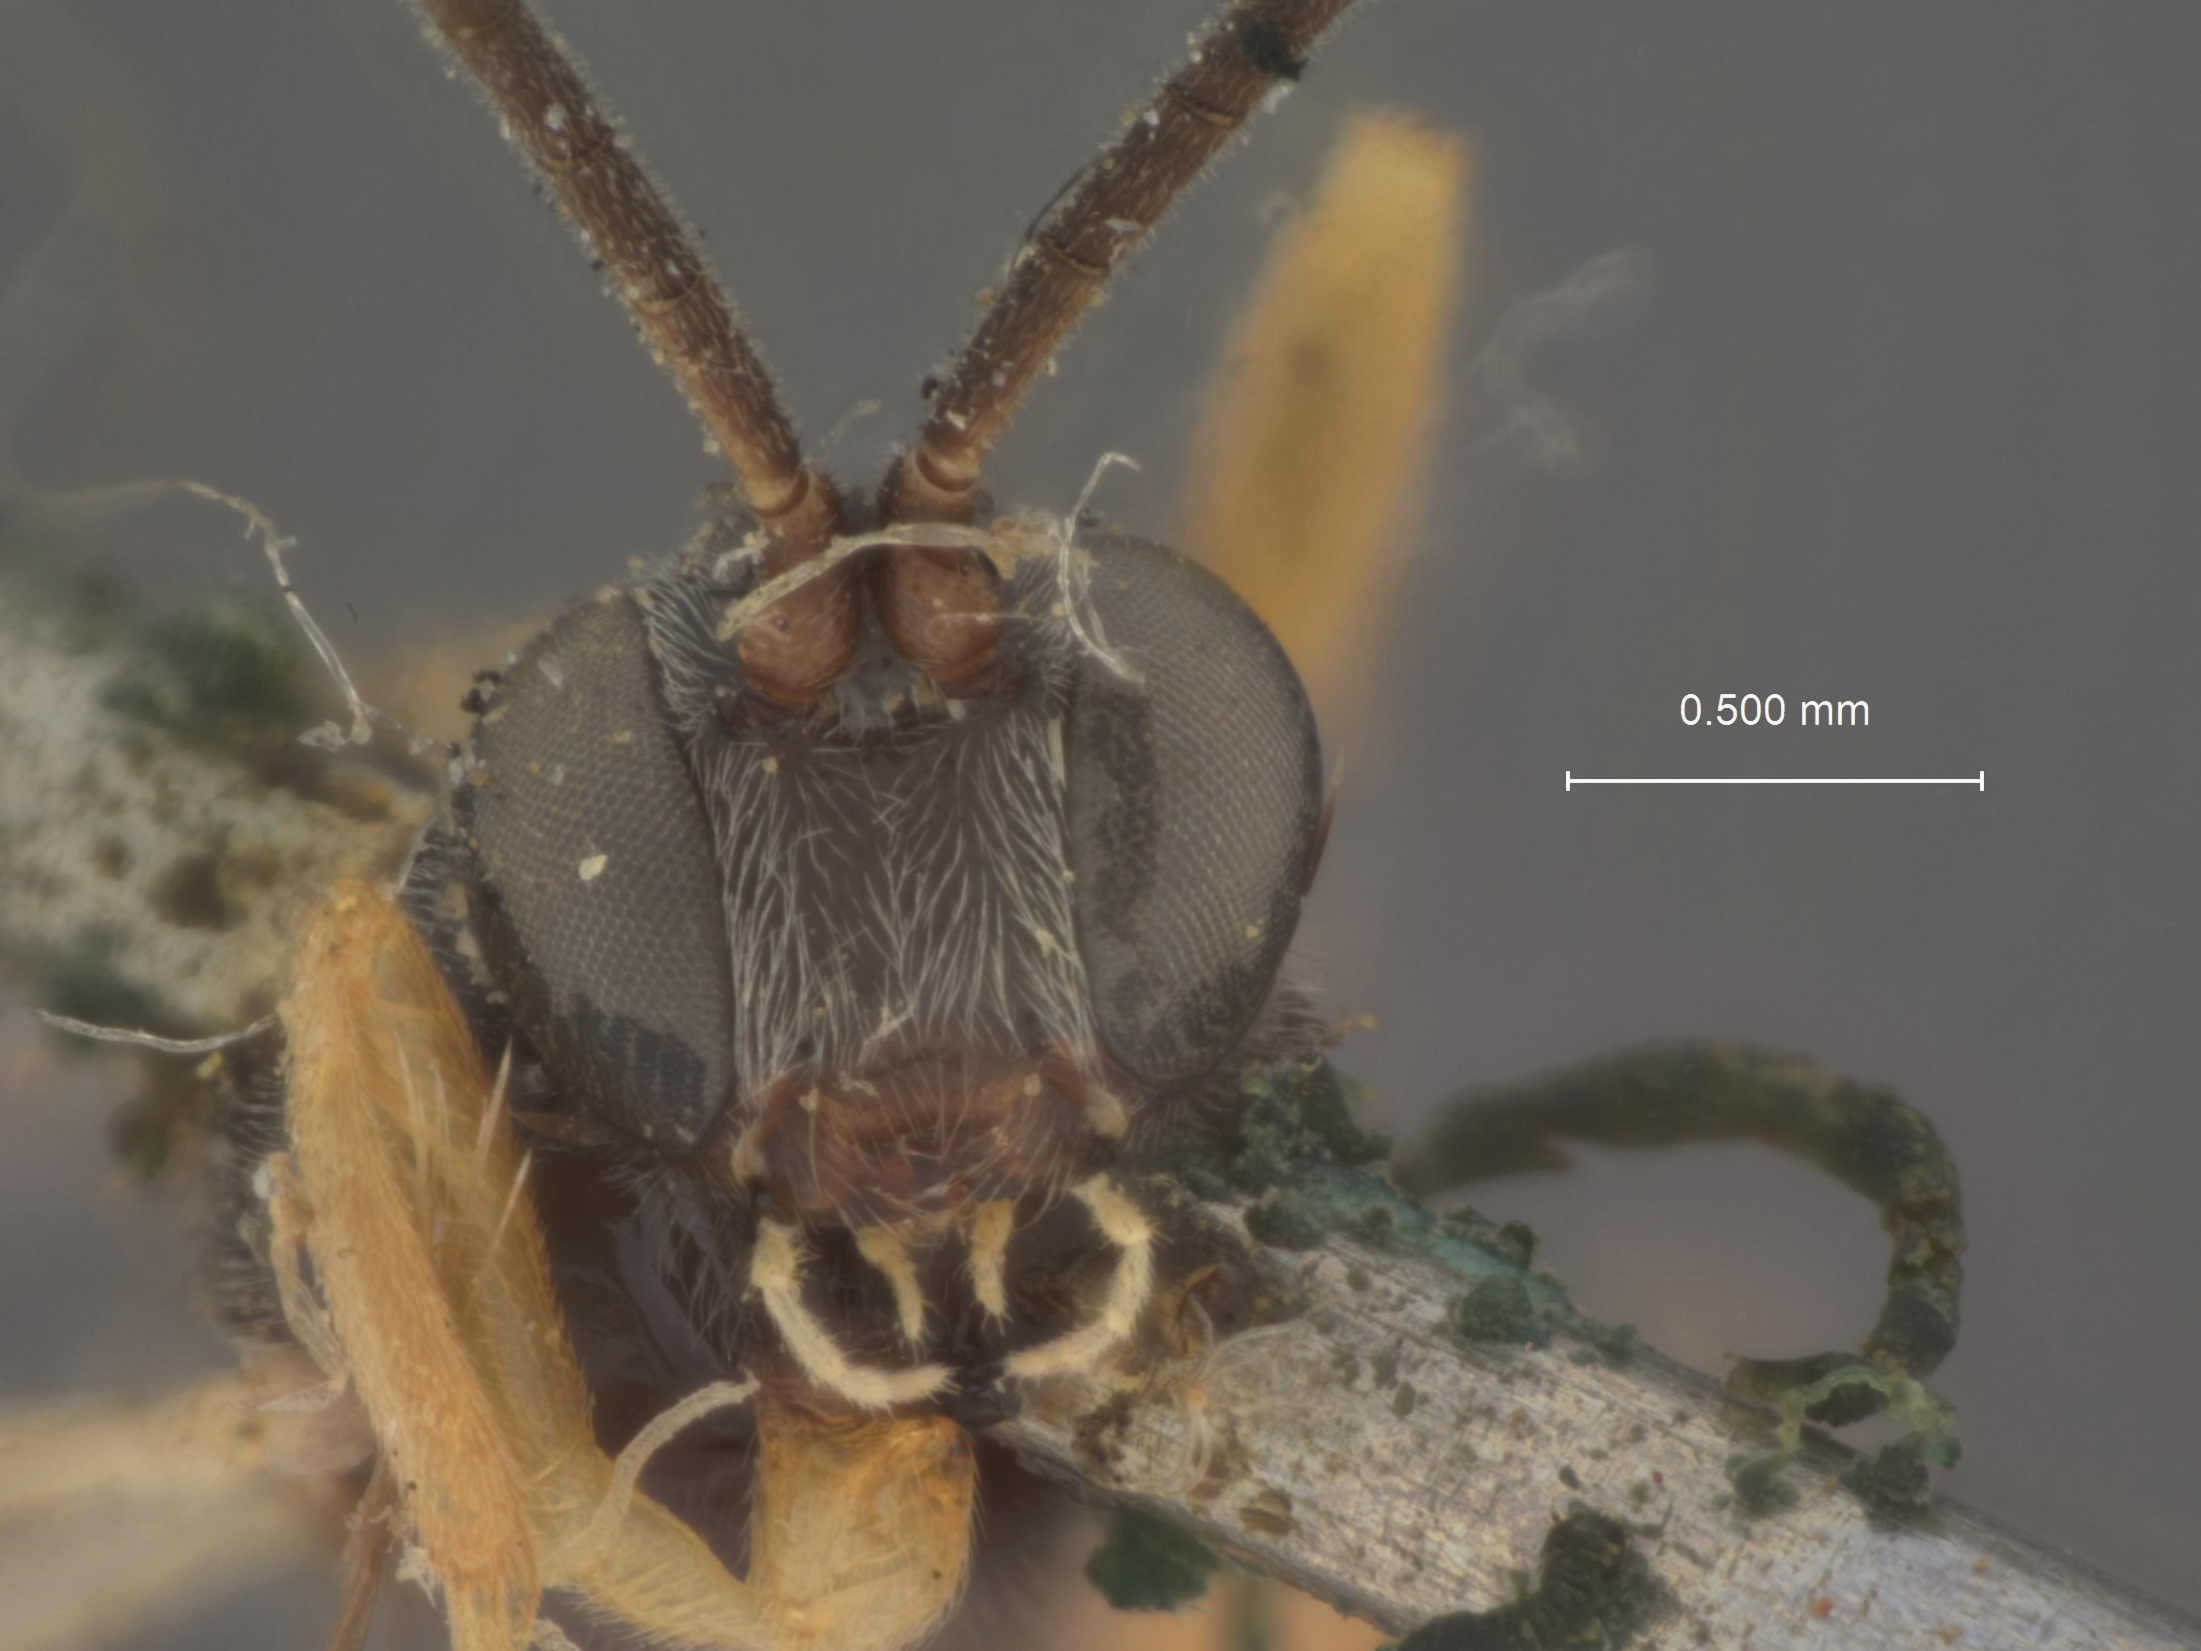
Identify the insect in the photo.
Pimpla aplopappi
